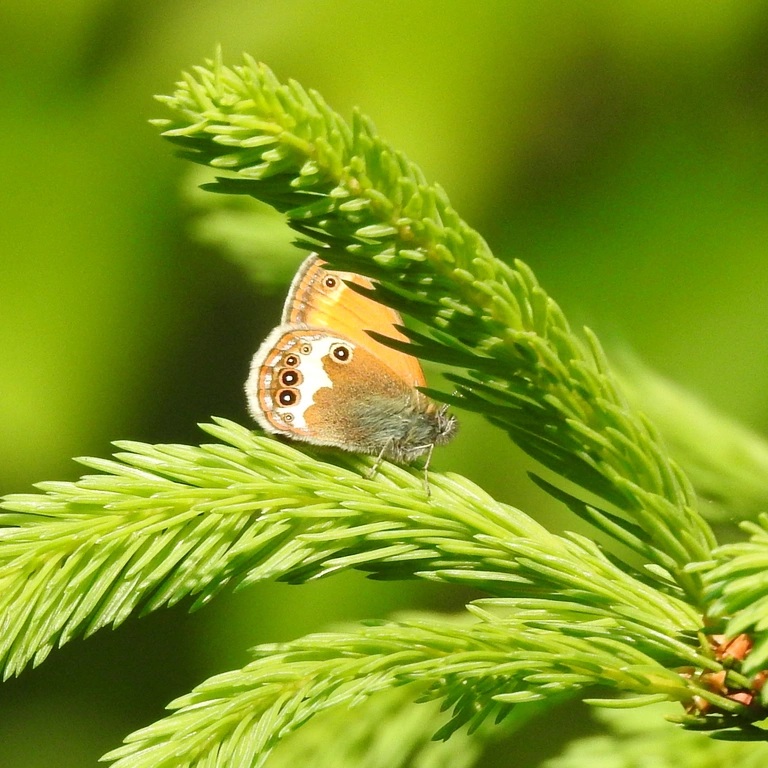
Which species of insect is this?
Coenonympha arcania
